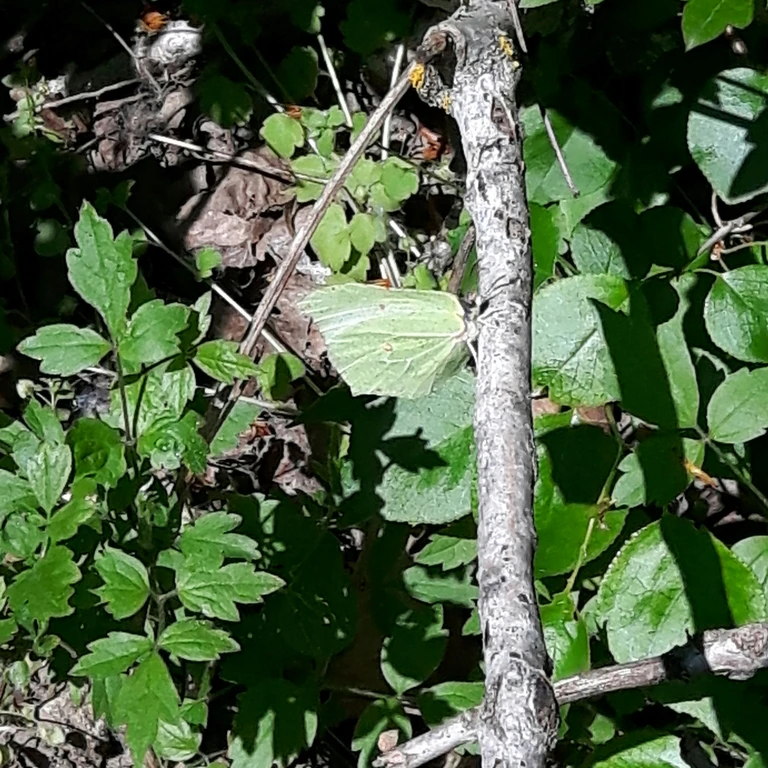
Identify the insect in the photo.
Gonepteryx rhamni
